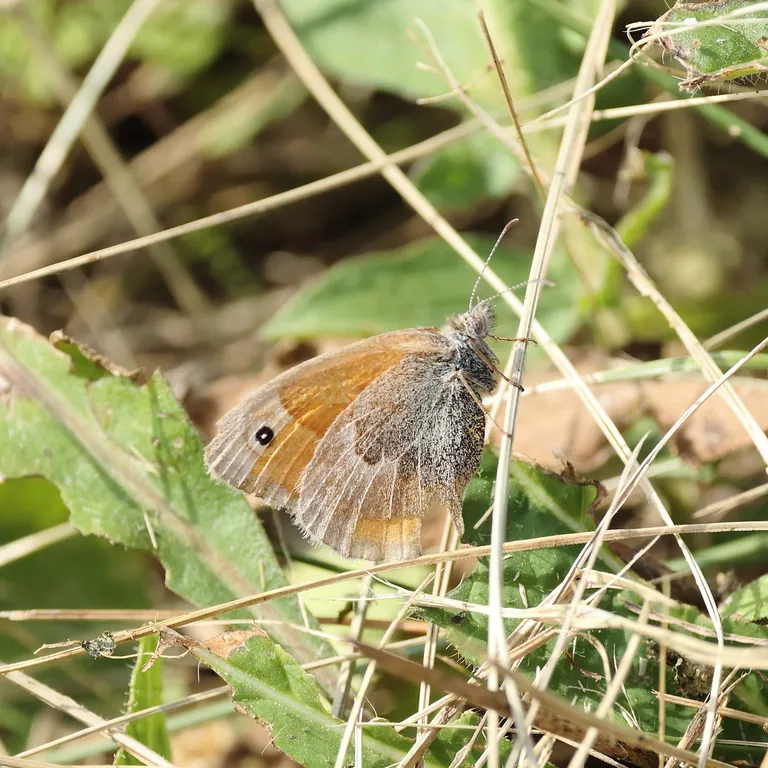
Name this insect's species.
Coenonympha pamphilus
